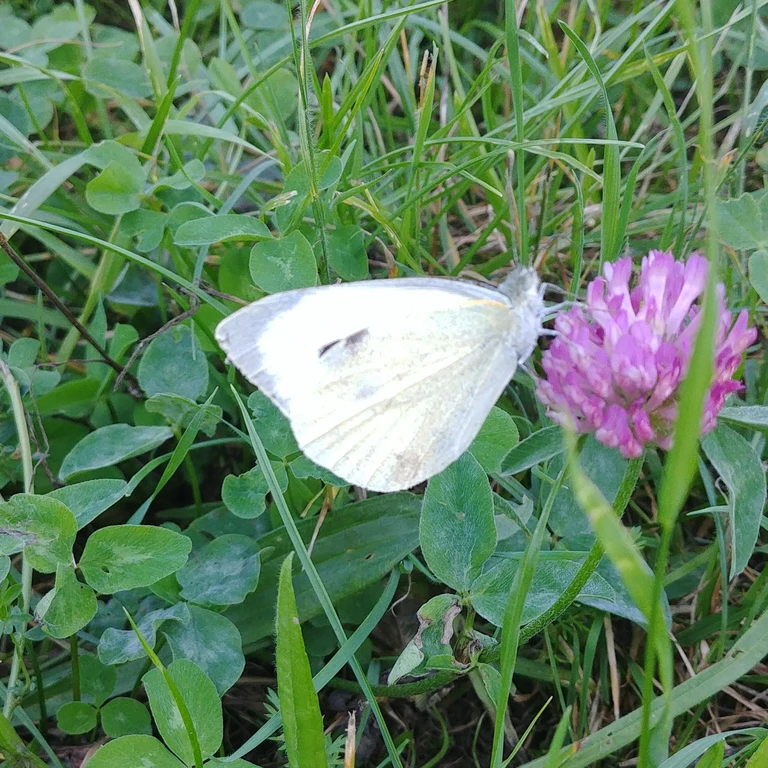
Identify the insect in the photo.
Pieris brassicae
